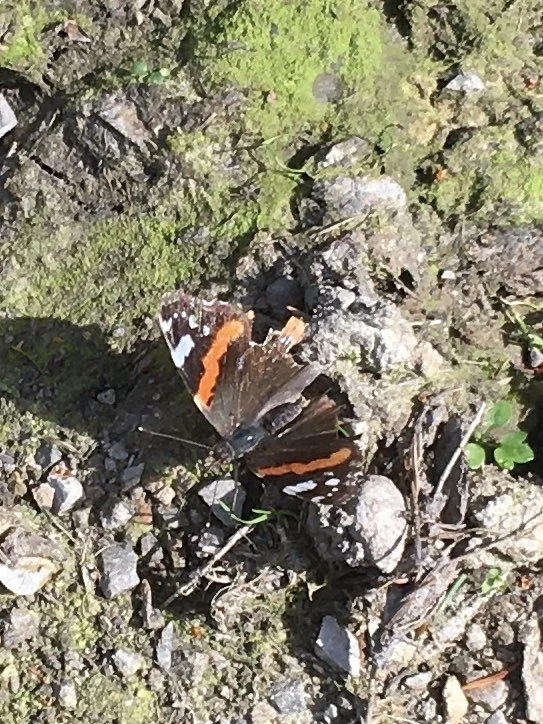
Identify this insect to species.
Vanessa atalanta
